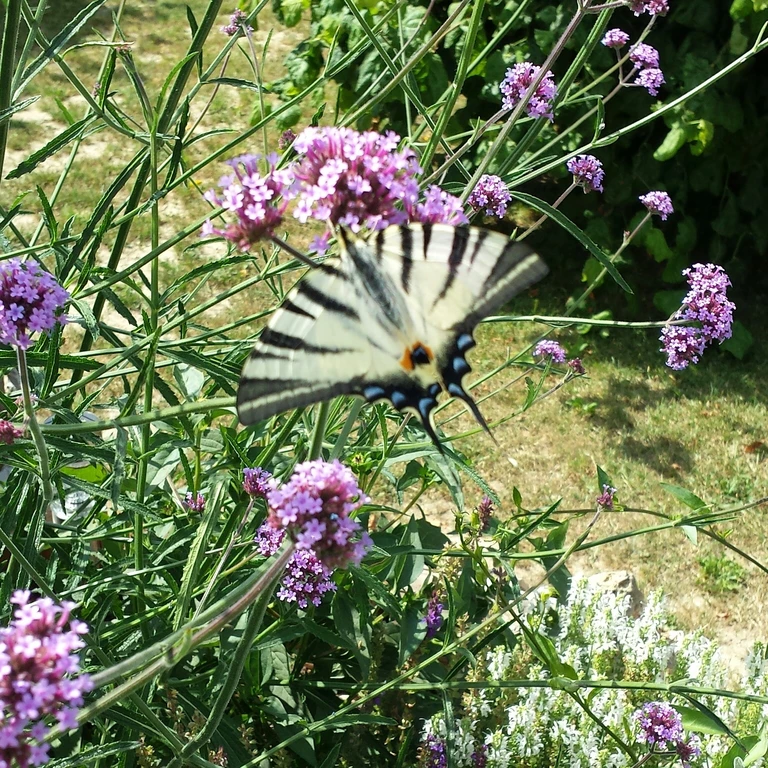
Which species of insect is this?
Papilio machaon
